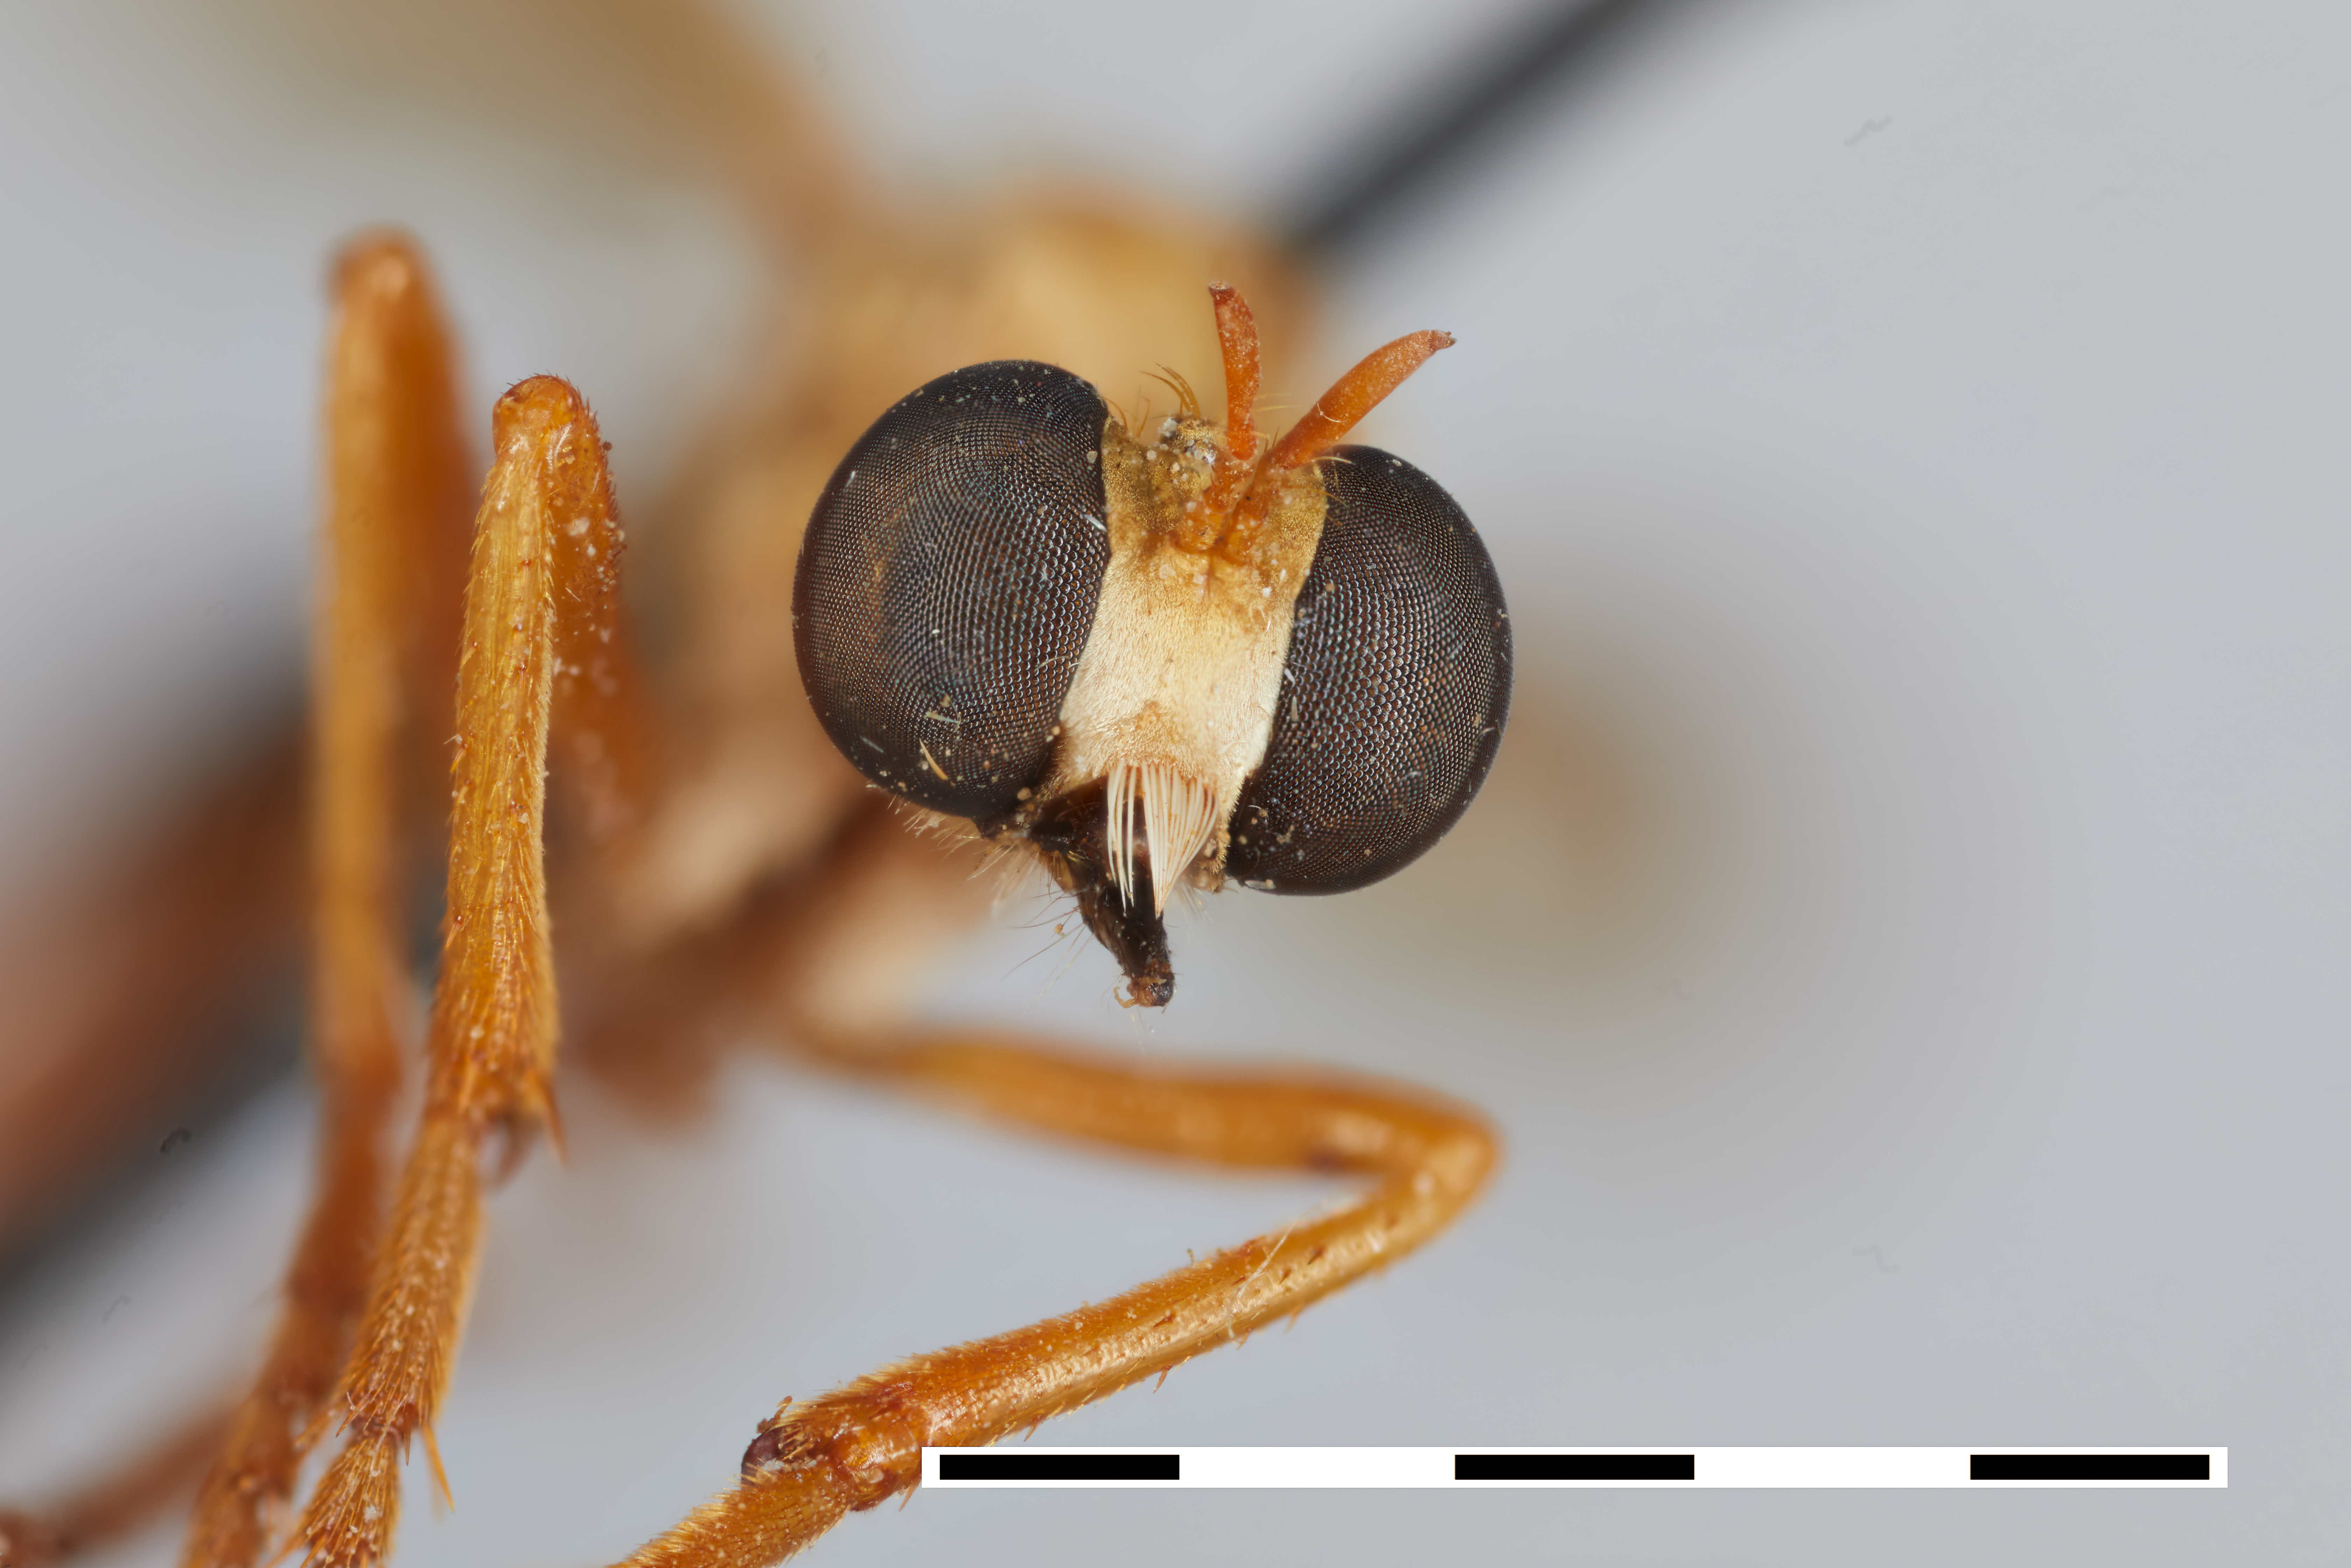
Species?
Saropogon solus
